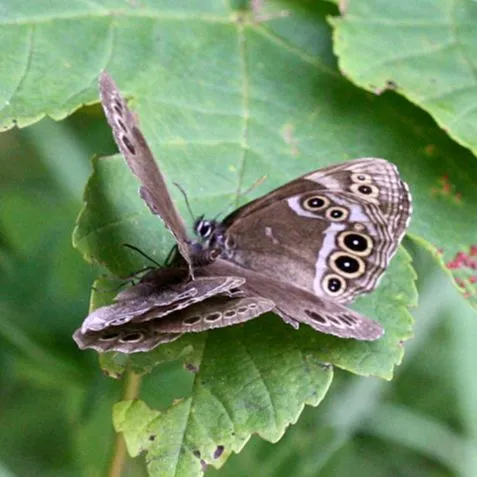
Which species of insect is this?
Lopinga achine (also Pararge achine)
